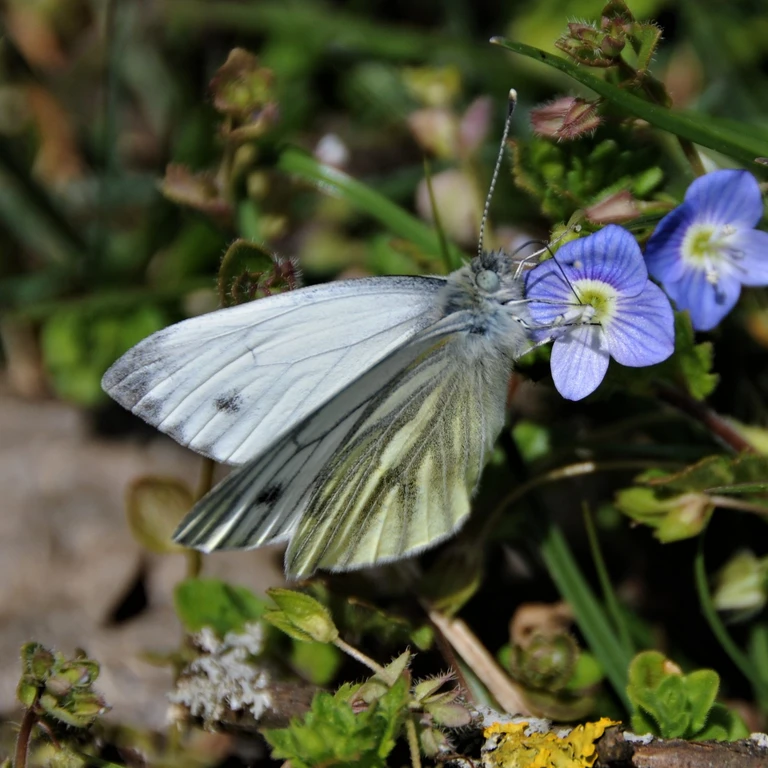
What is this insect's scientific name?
Pieris napi
